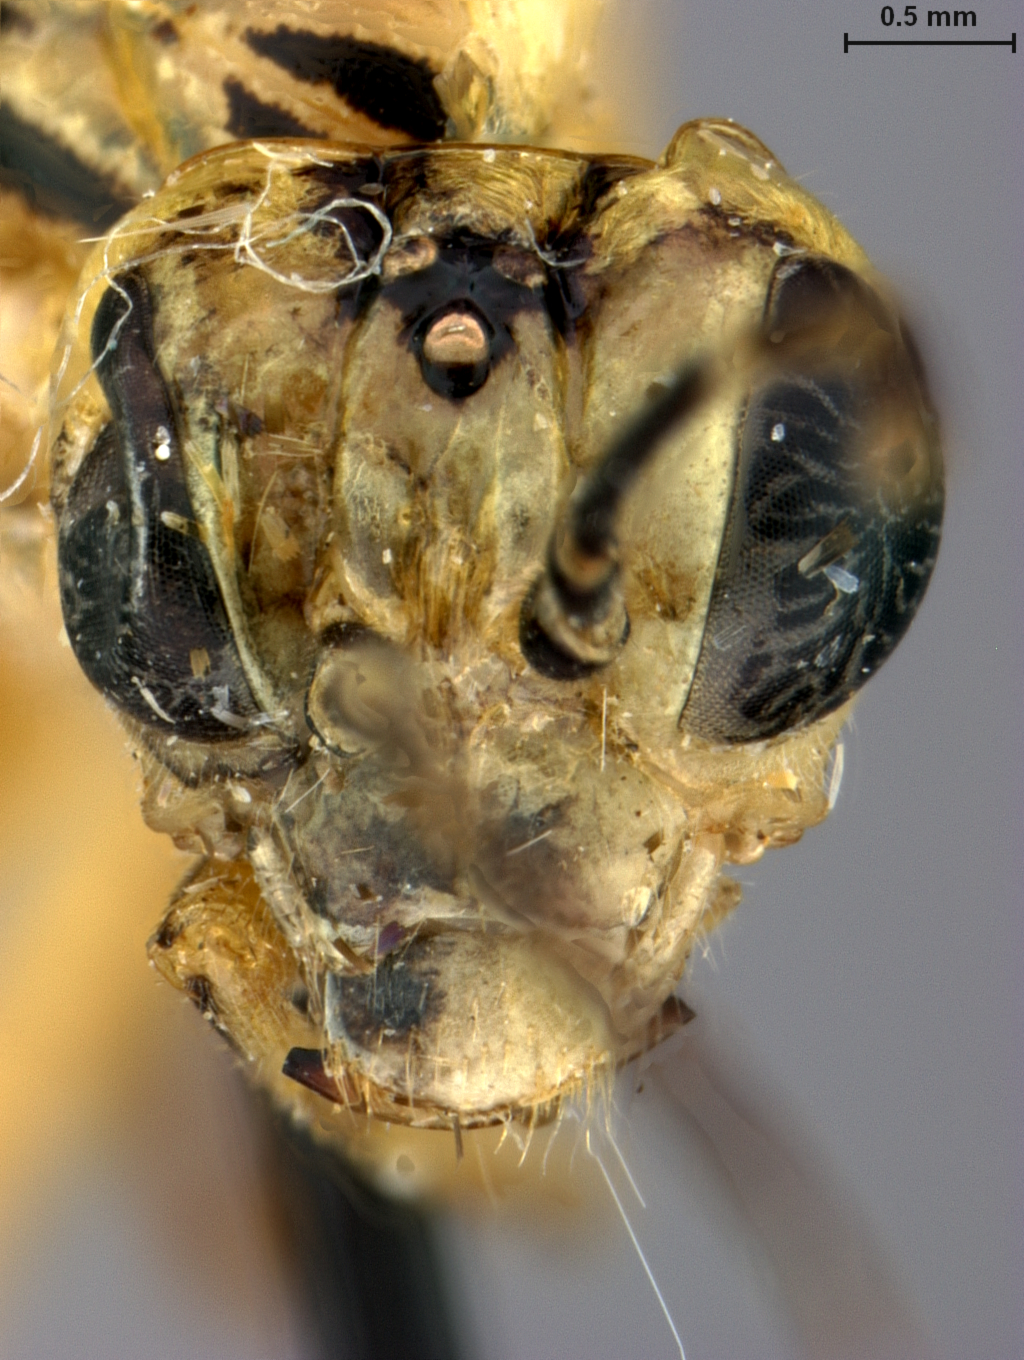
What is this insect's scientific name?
Tenthredo nephritica
